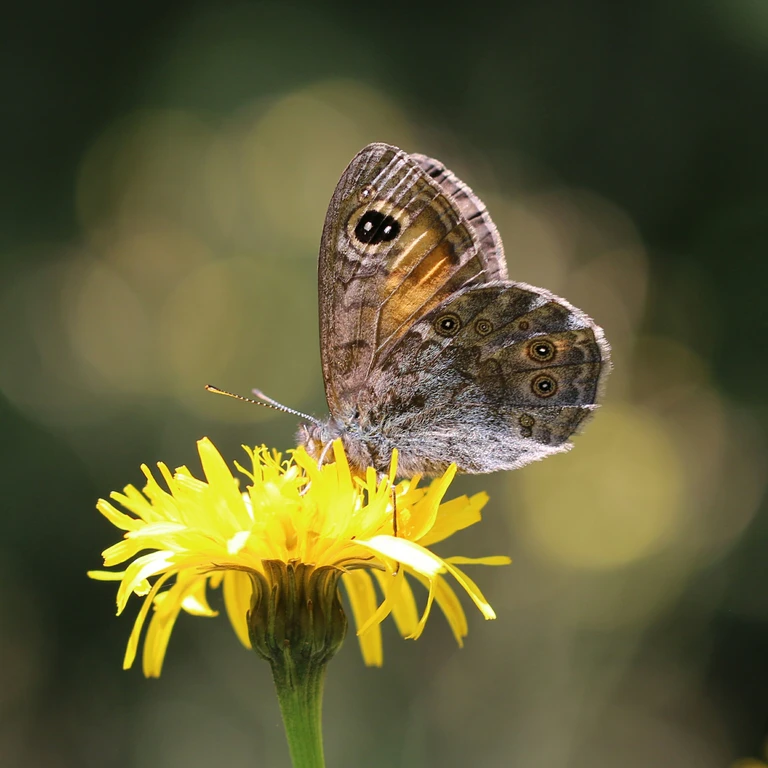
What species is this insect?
Lasiommata maera (also Pararge maera)
